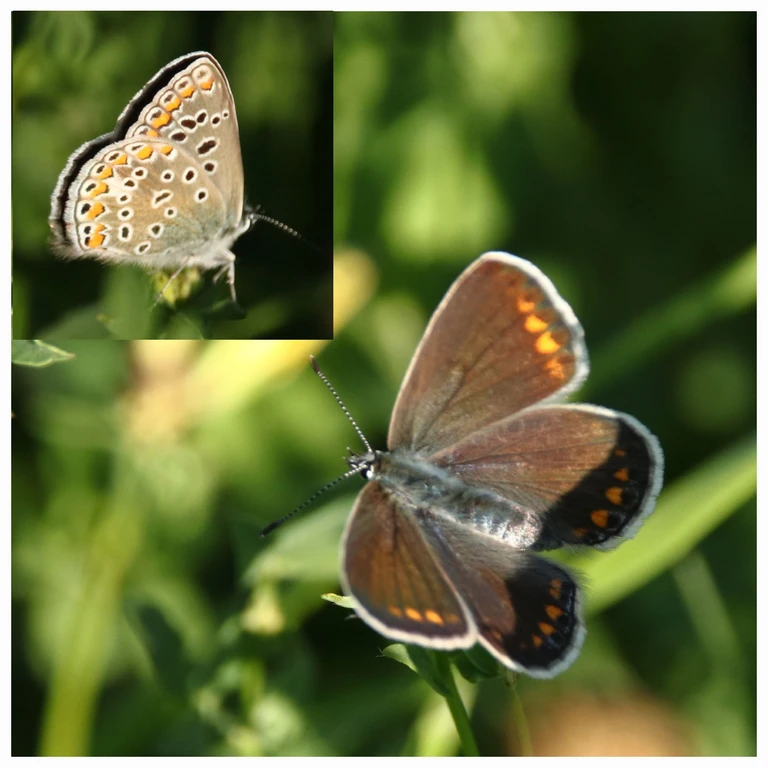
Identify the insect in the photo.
Polyommatus icarus
